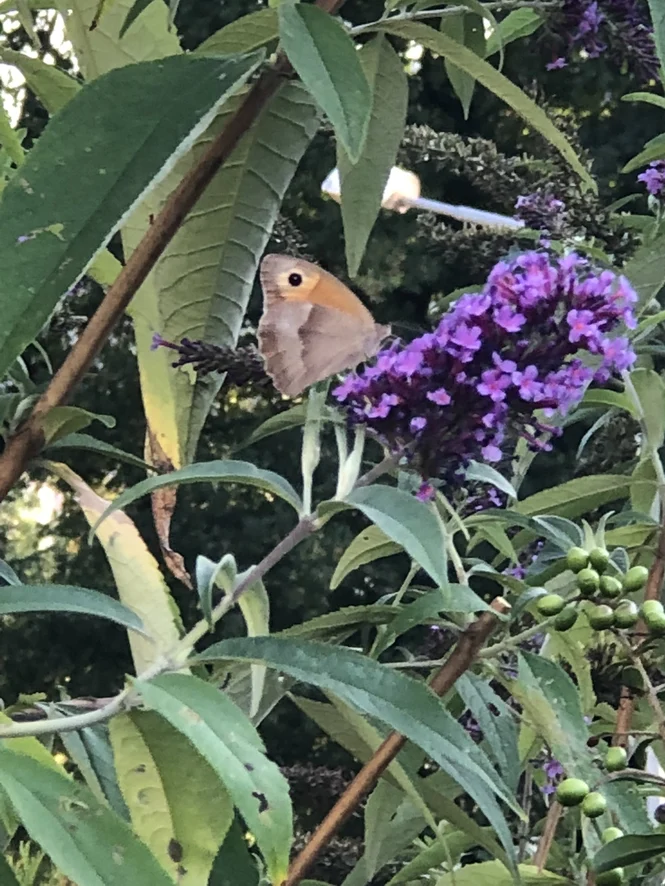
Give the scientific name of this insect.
Maniola jurtina
